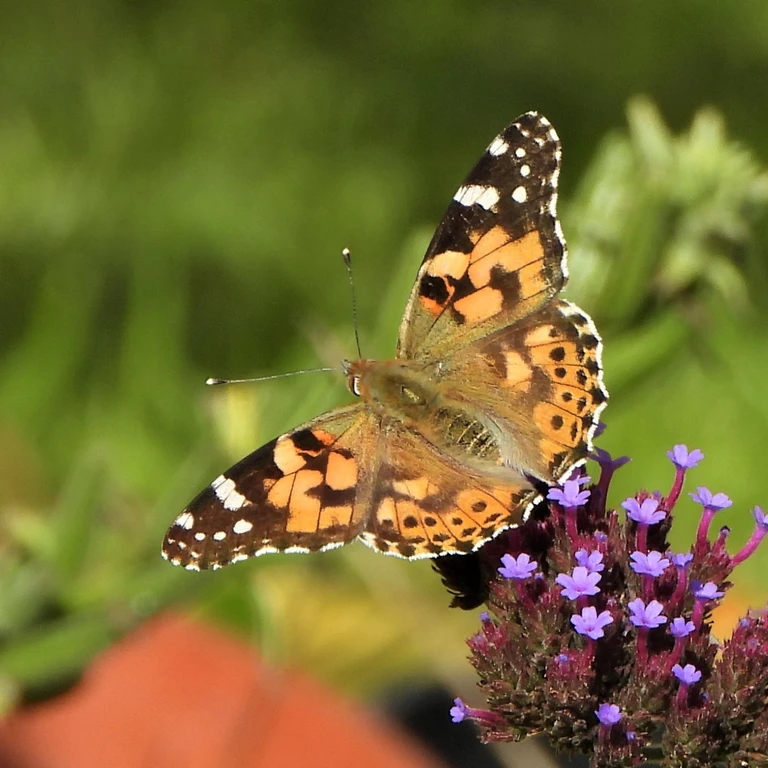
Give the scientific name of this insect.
Vanessa cardui
